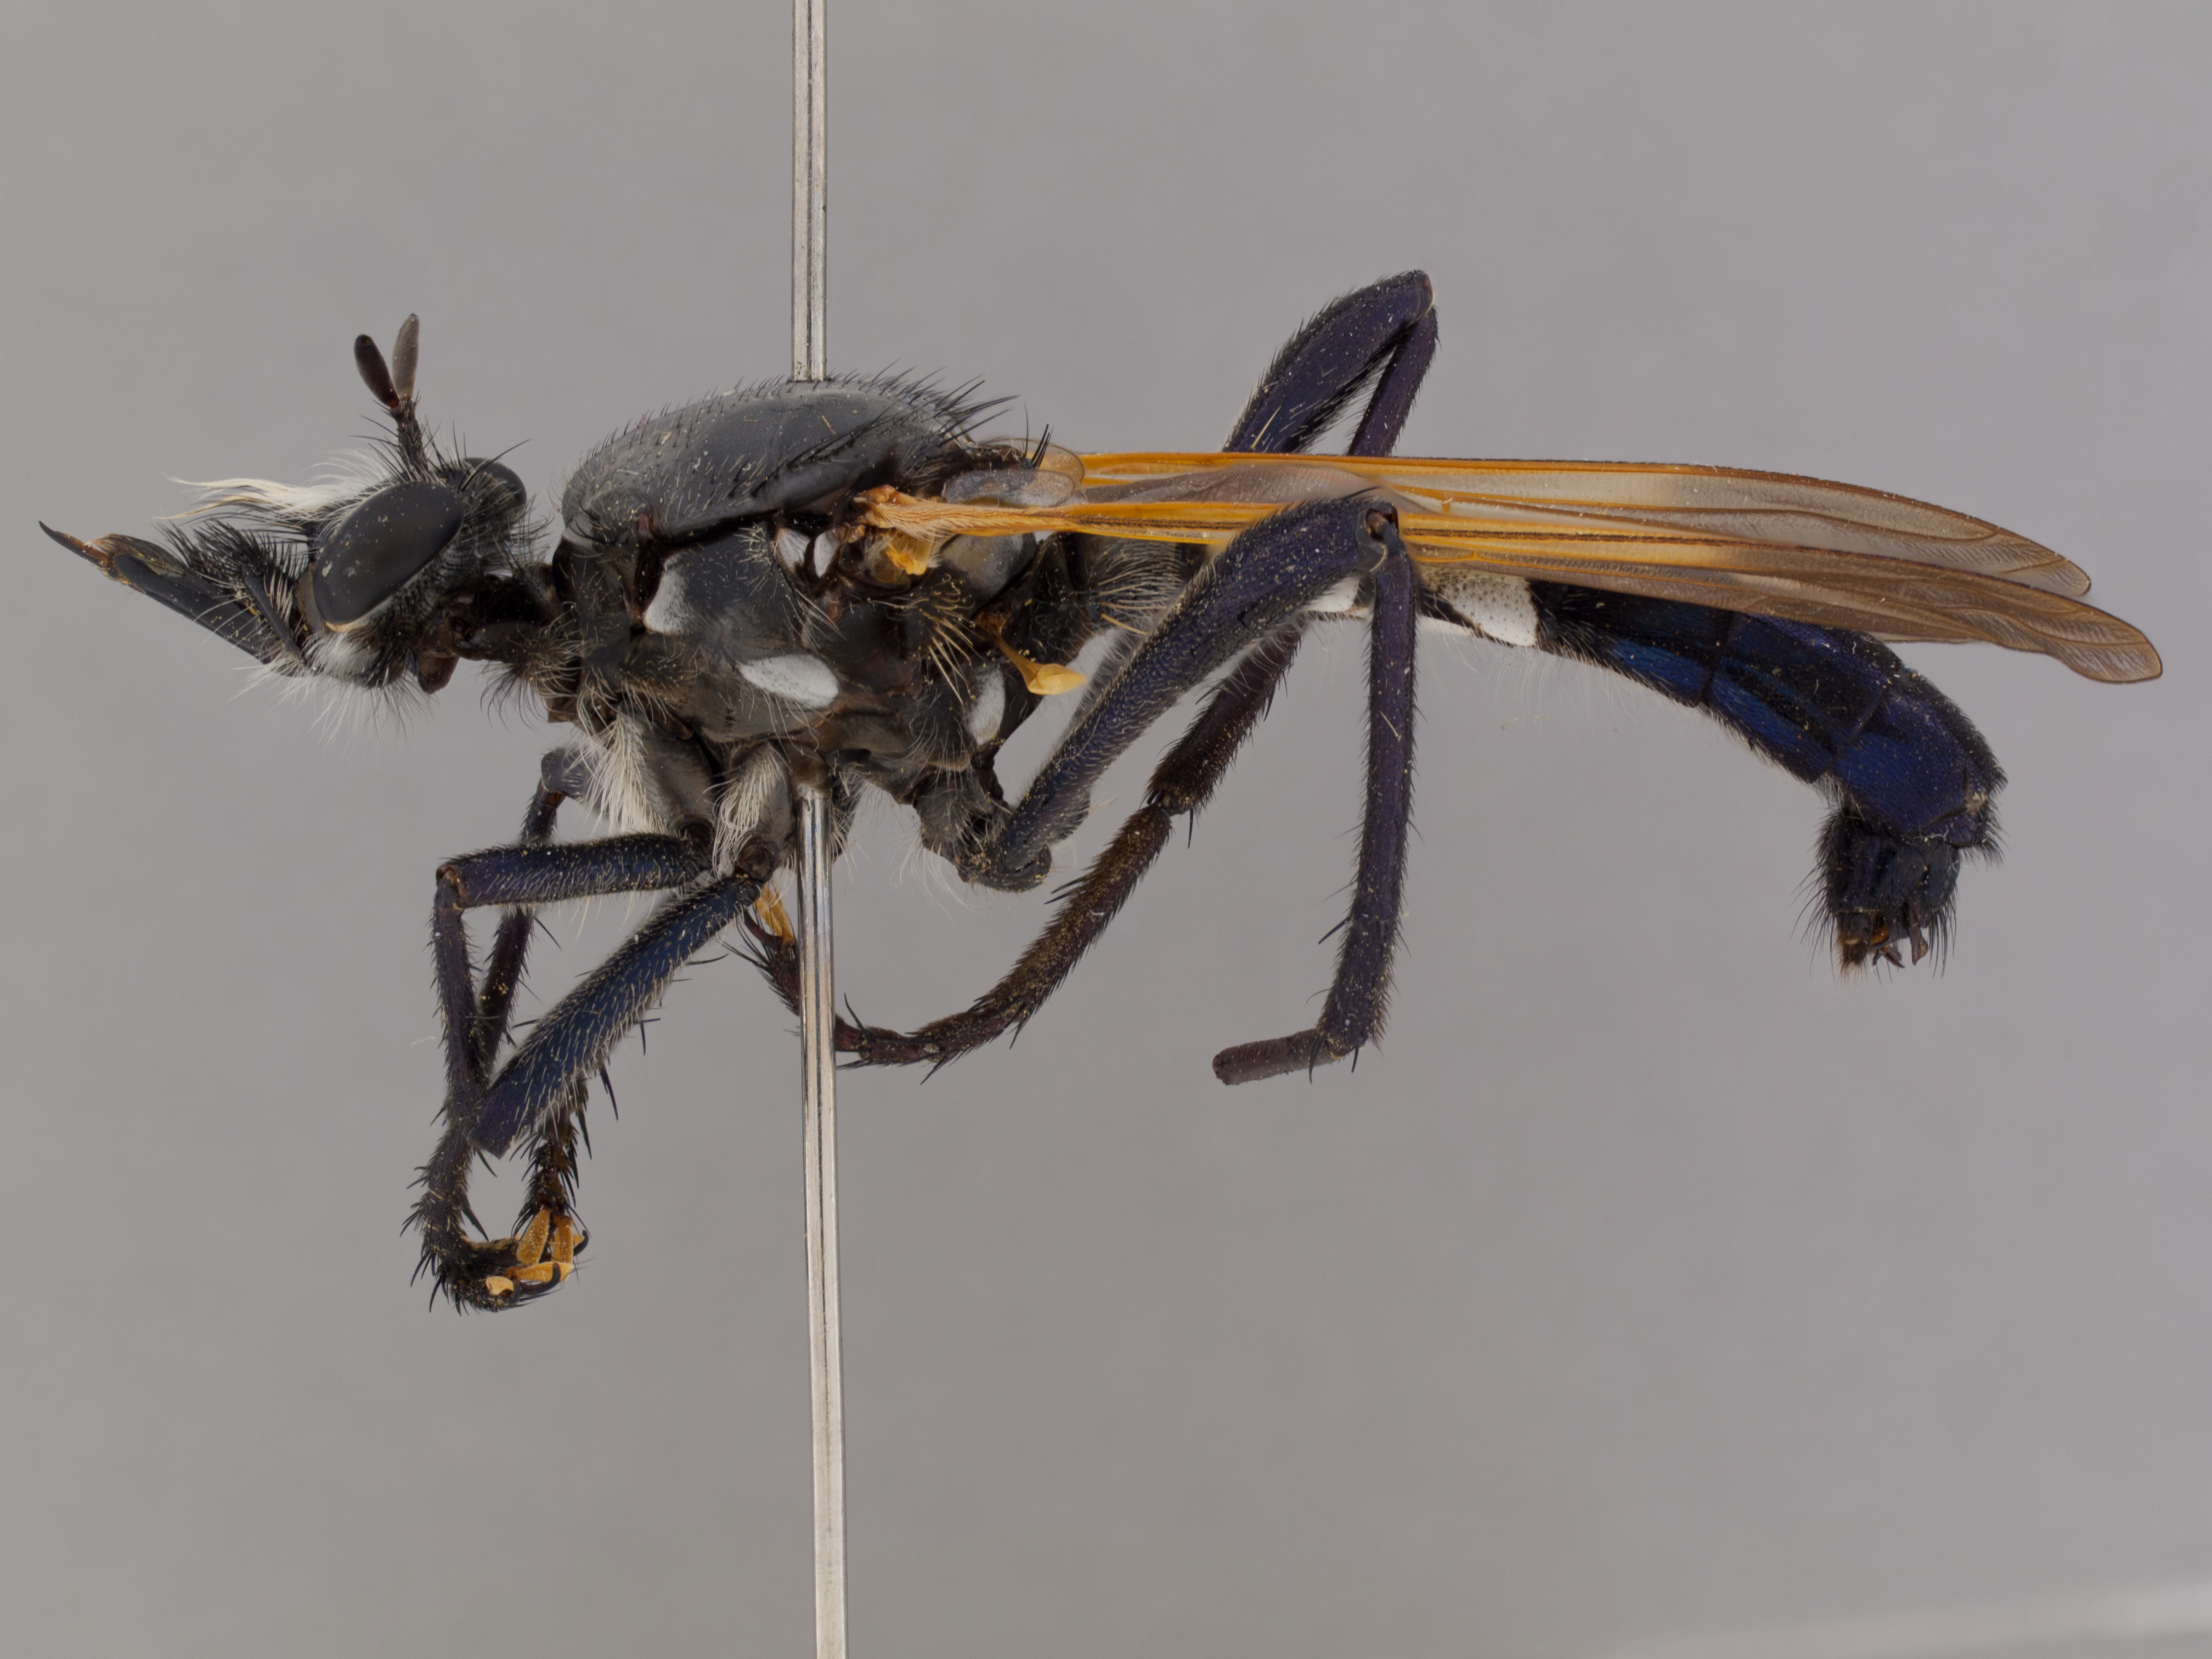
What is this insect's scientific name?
Lamyra gulo
